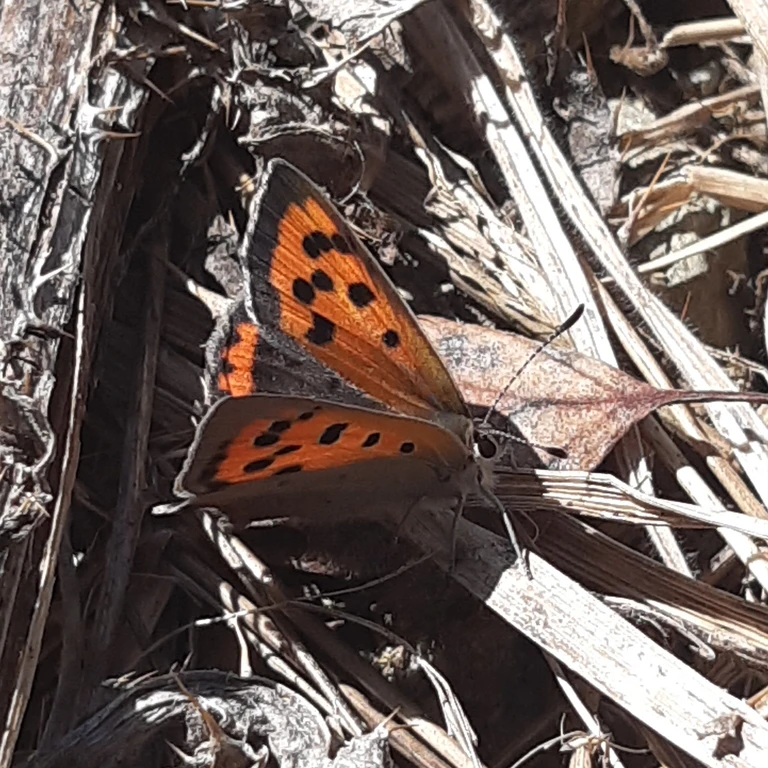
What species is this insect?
Lycaena phlaeas
